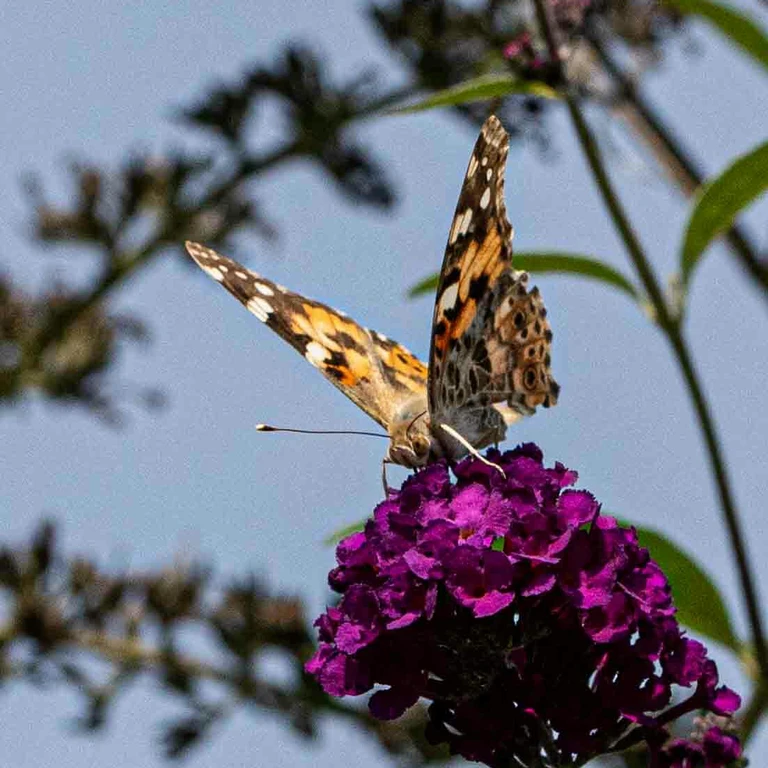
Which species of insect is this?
Vanessa cardui
